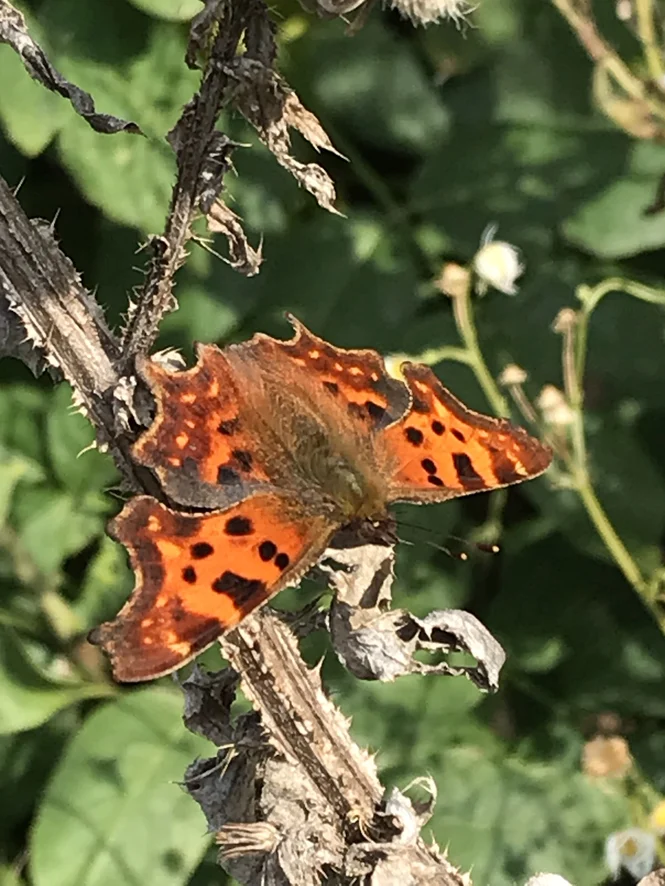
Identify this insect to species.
Polygonia c-album
